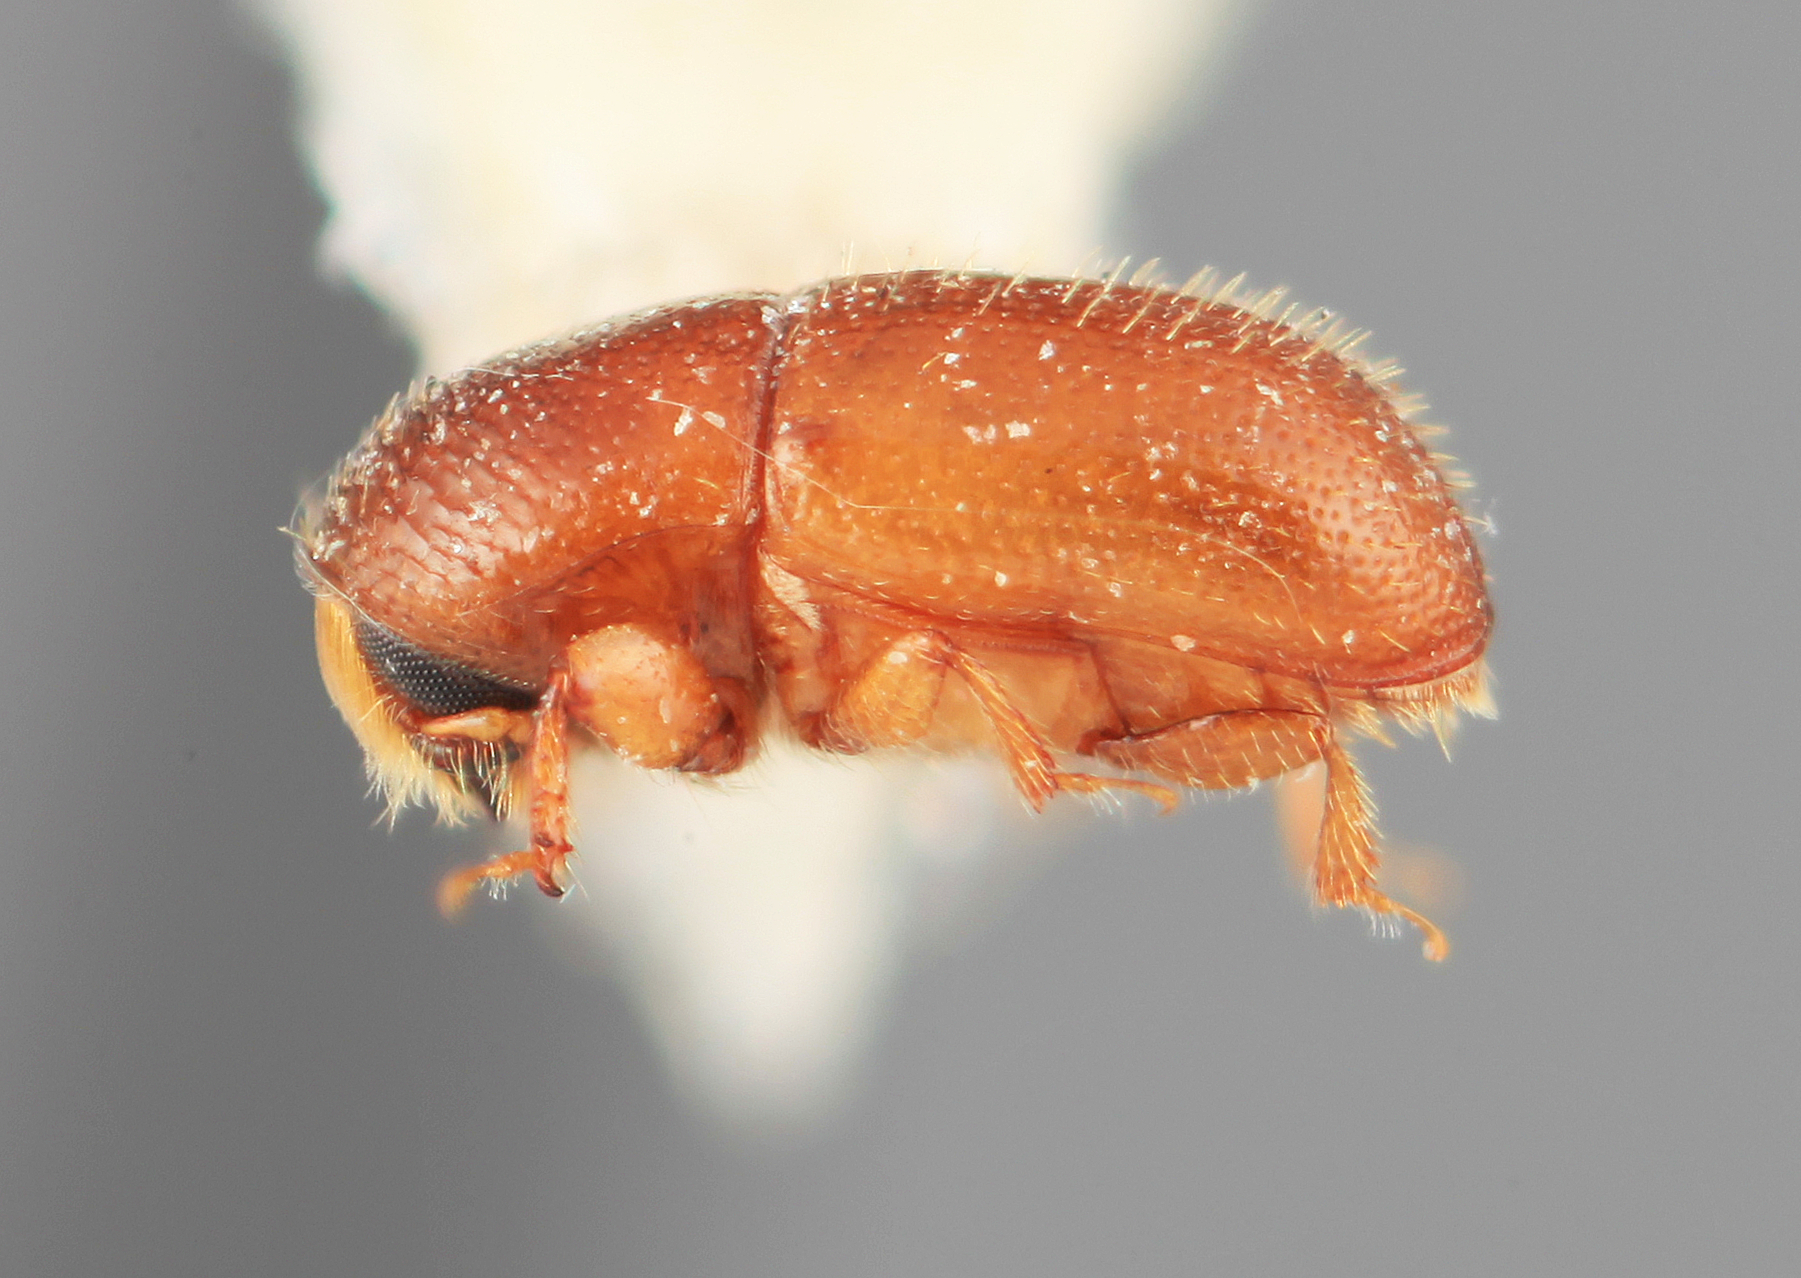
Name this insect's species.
Scolytodes pilifer
